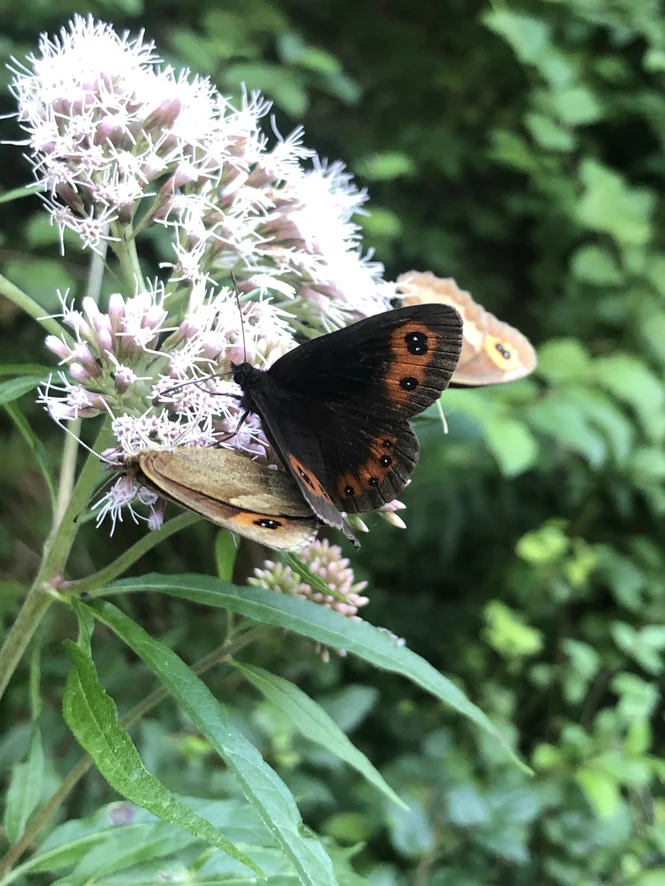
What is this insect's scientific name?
Erebia aethiops
